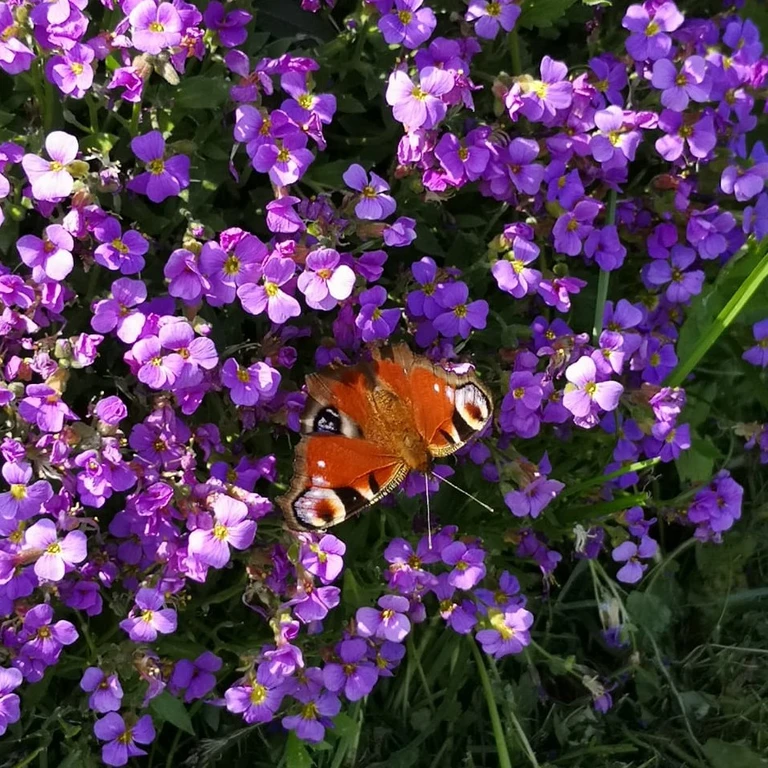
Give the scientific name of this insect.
Aglais io
